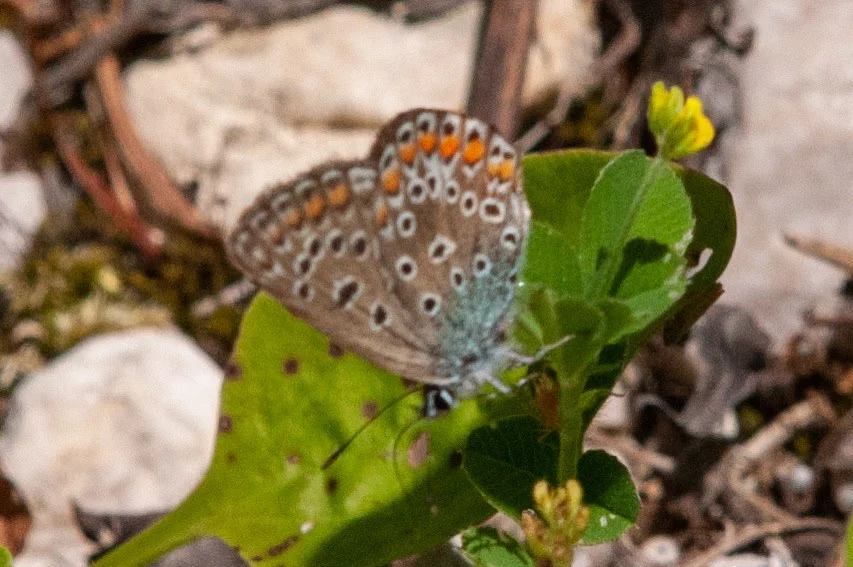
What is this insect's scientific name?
Polyommatus icarus
